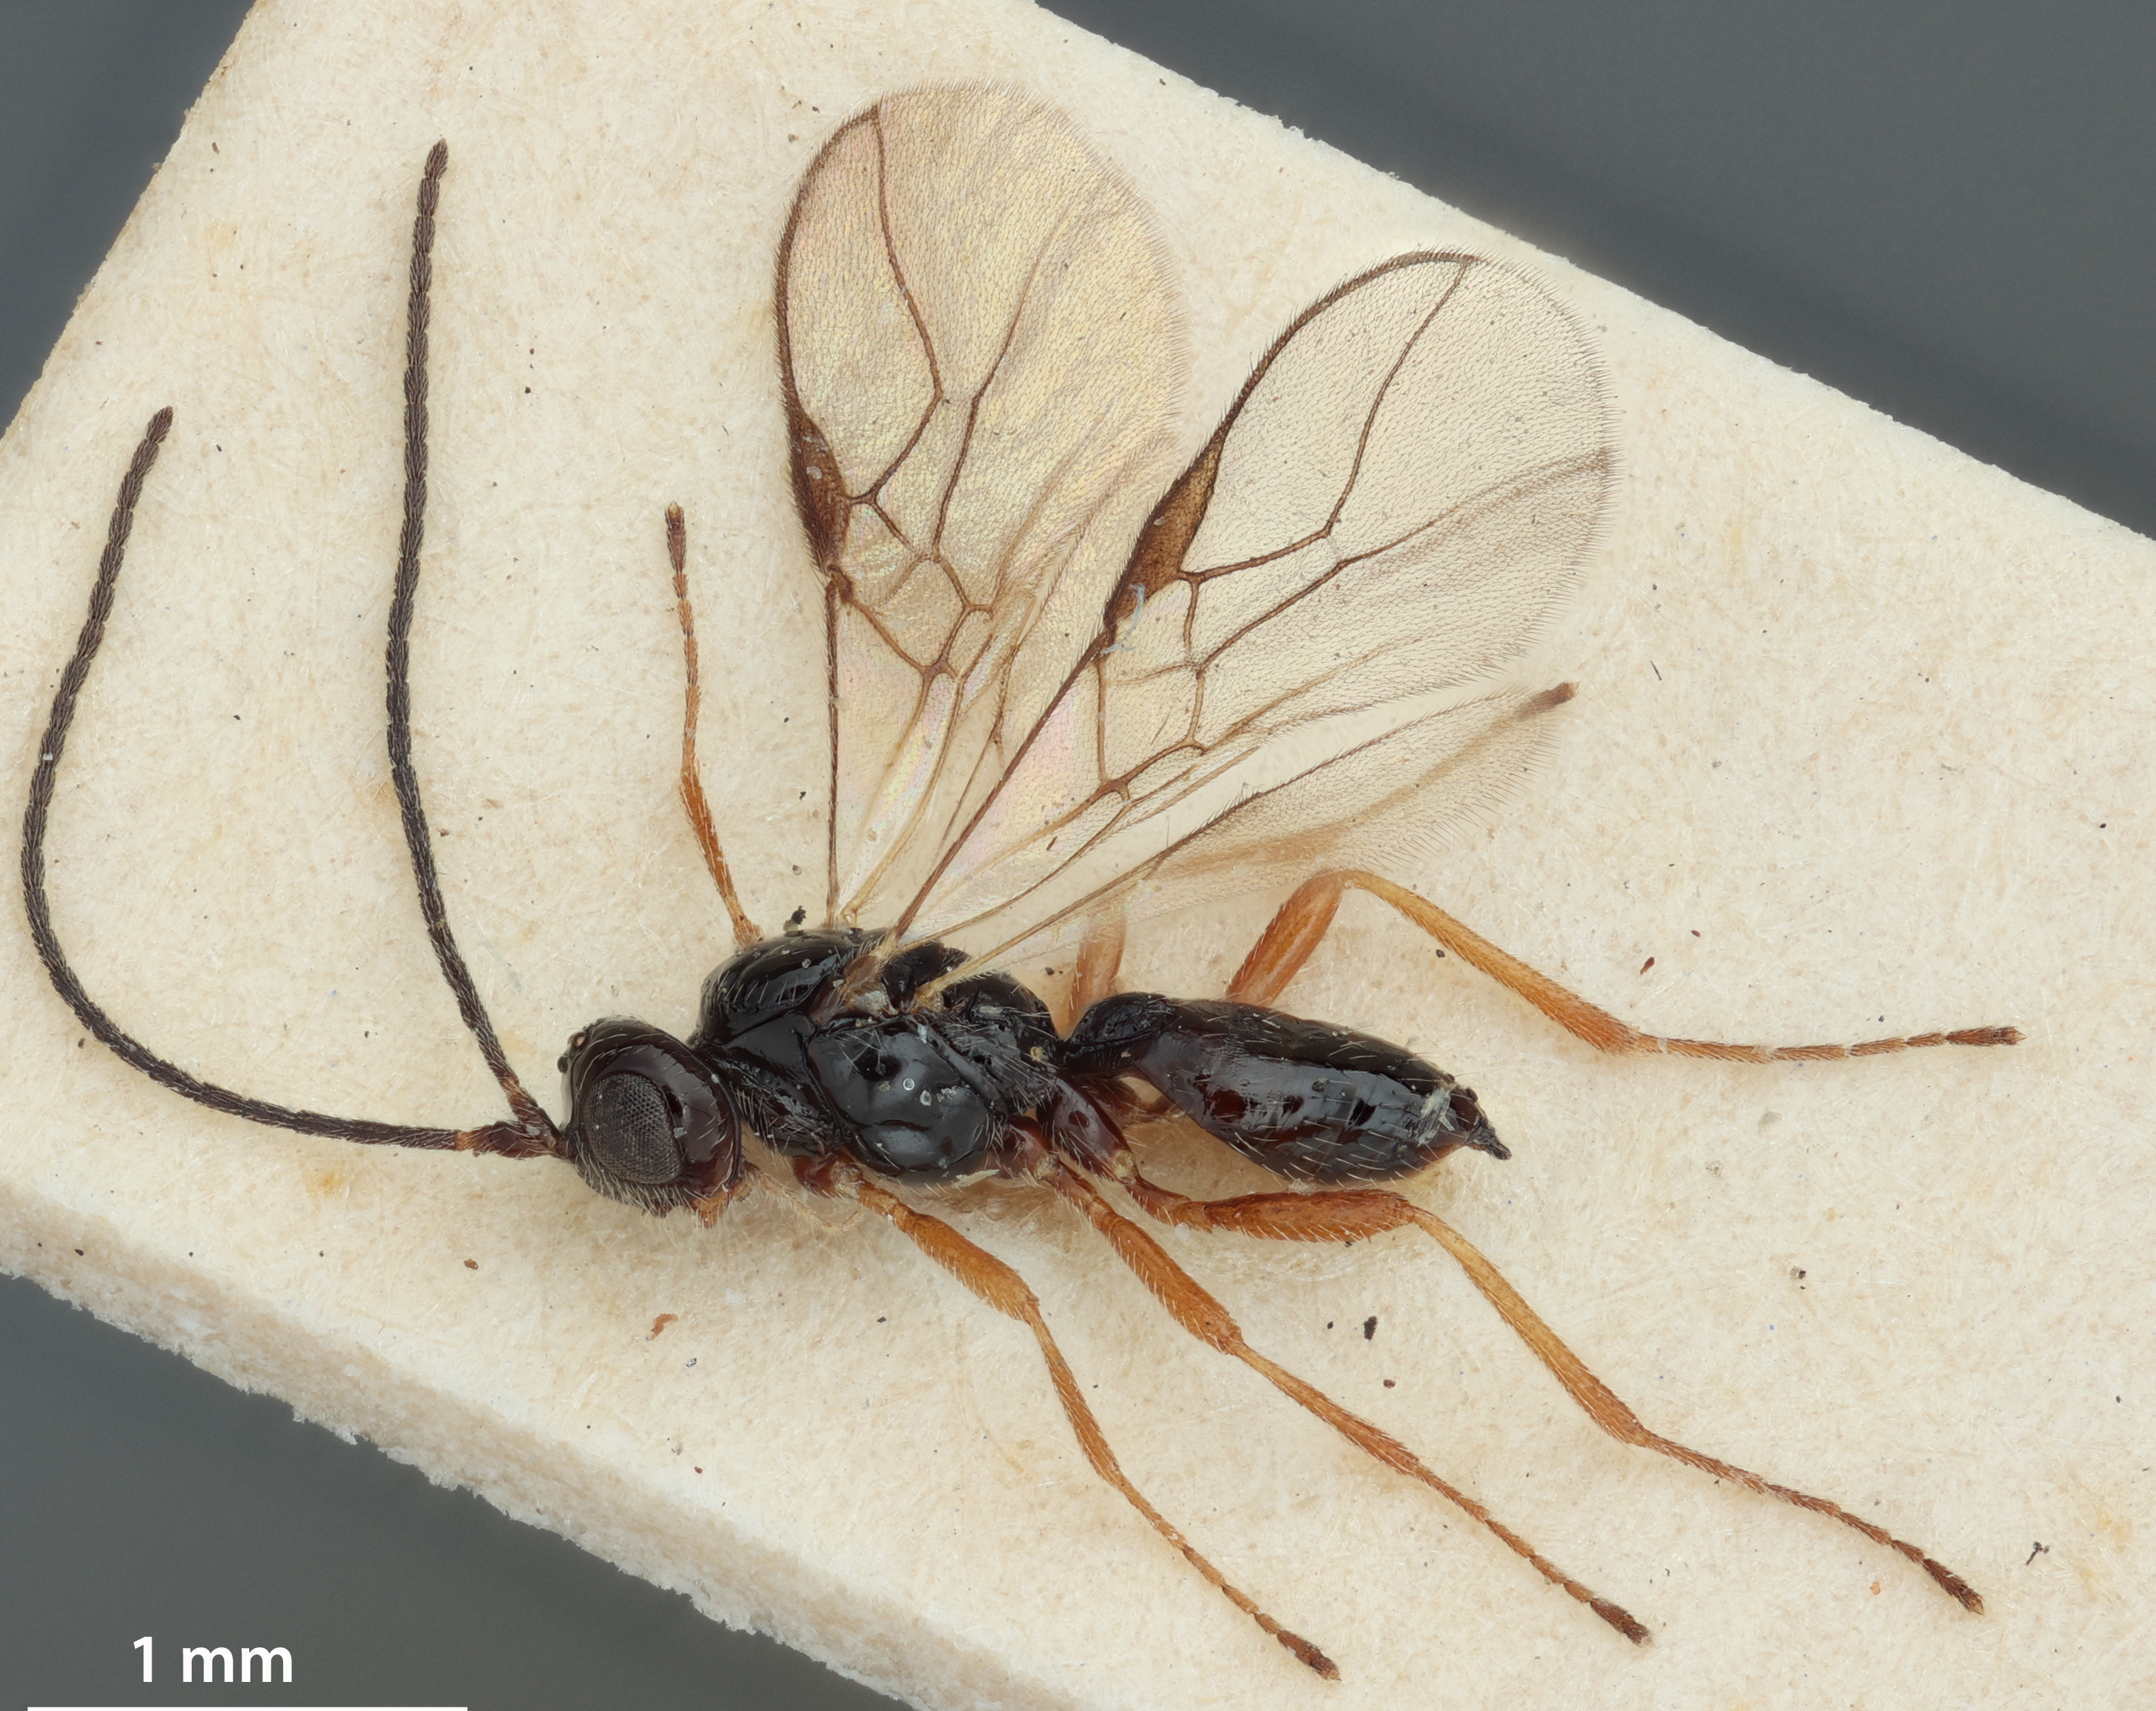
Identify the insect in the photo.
Opius semiaciculatus
